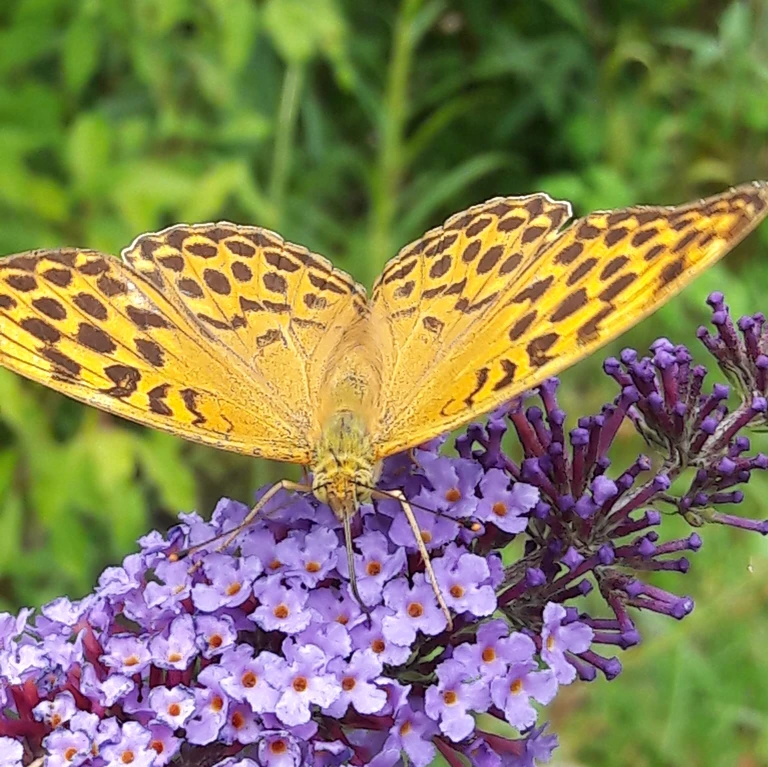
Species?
Argynnis paphia
